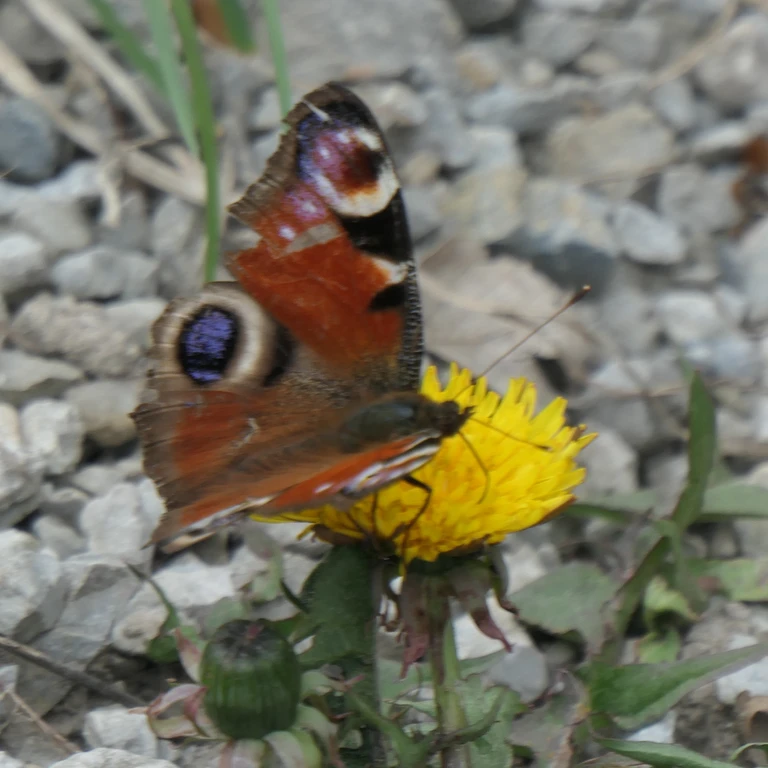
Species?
Aglais io
